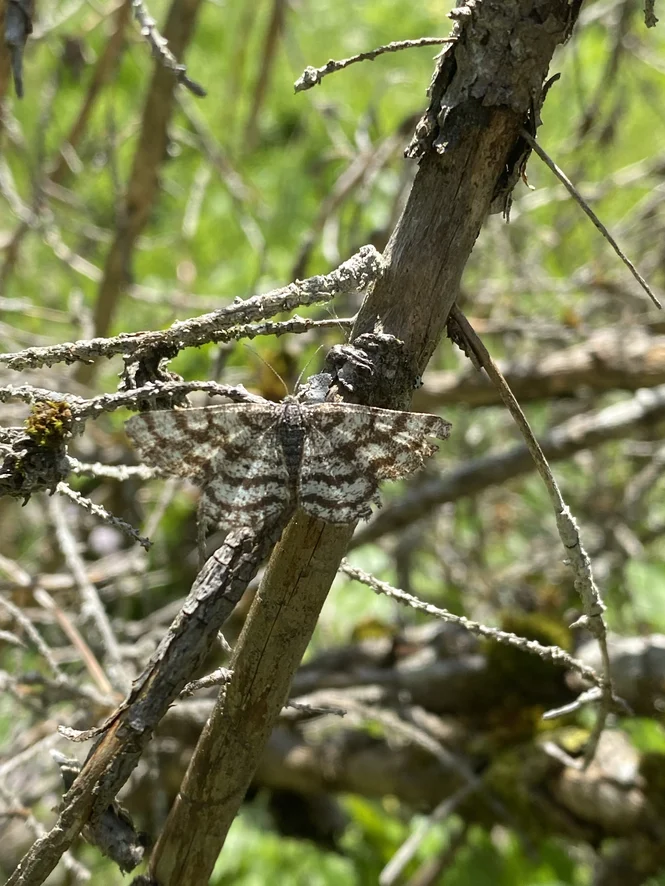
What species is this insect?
Ematurga atomaria
